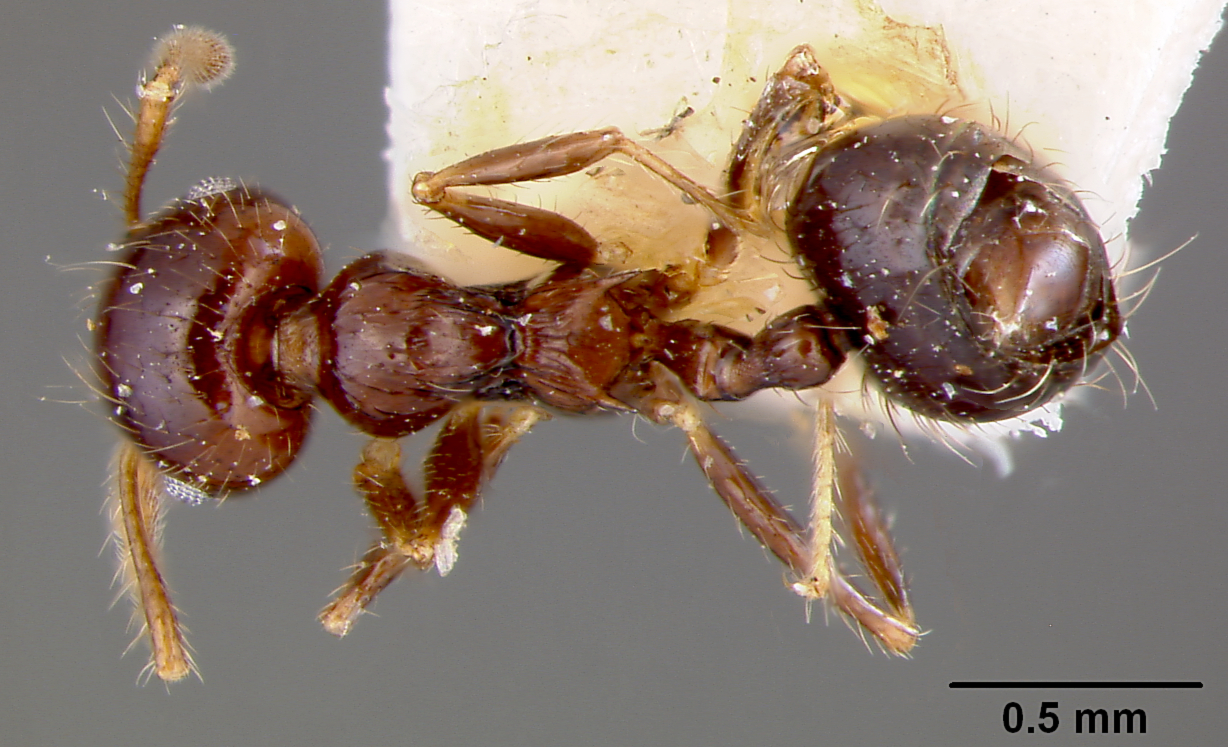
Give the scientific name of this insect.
Crematogaster limata
